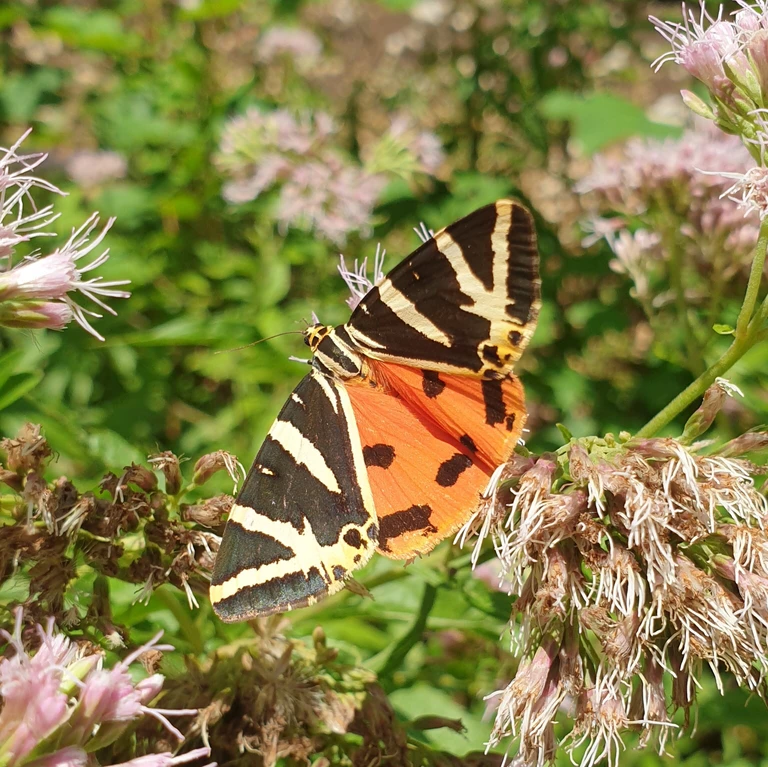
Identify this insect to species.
Euplagia quadripunctaria
